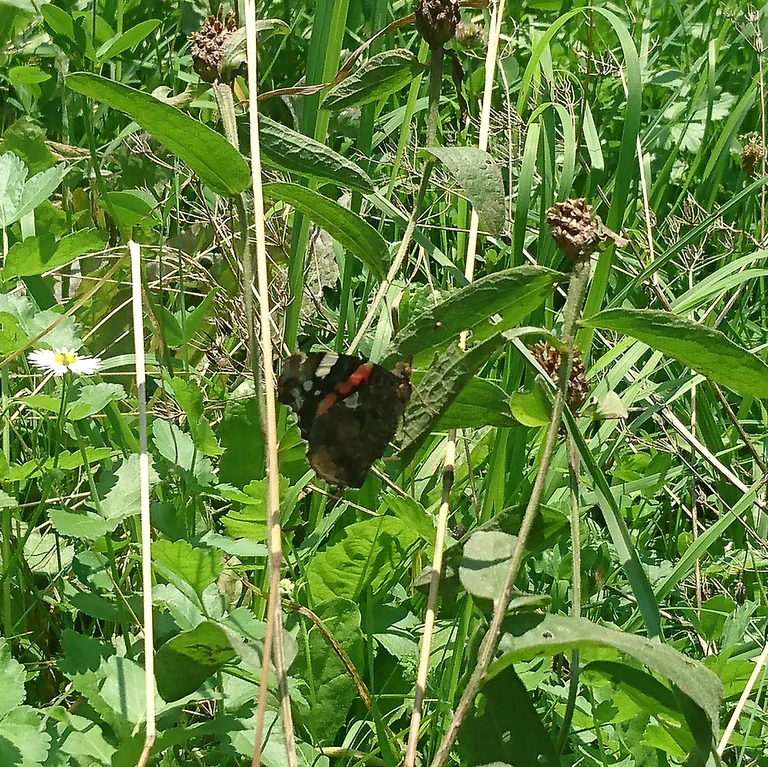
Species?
Vanessa atalanta
